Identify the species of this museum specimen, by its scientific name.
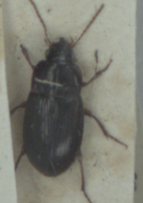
Amara bifrons
